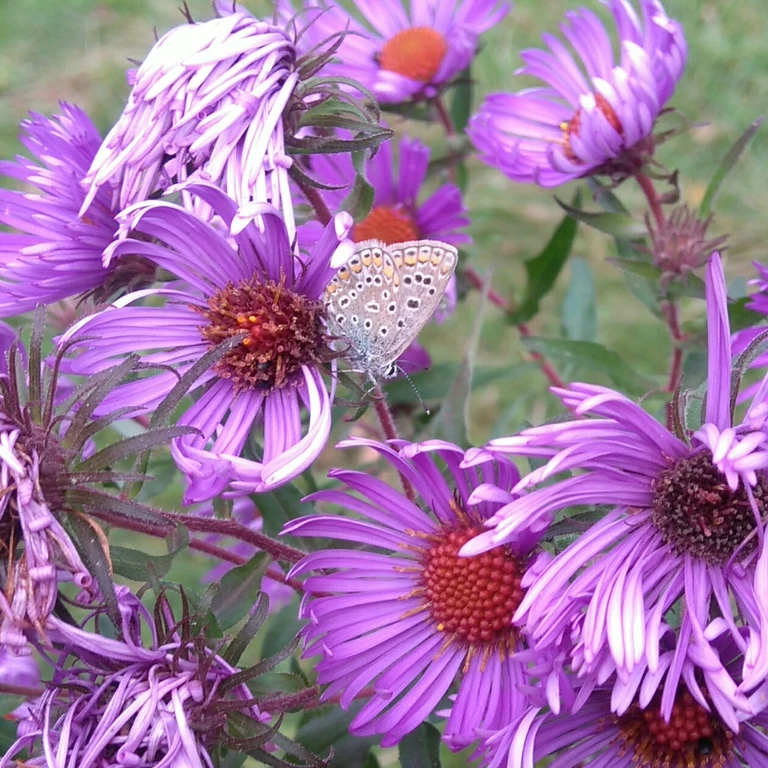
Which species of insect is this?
Polyommatus icarus
